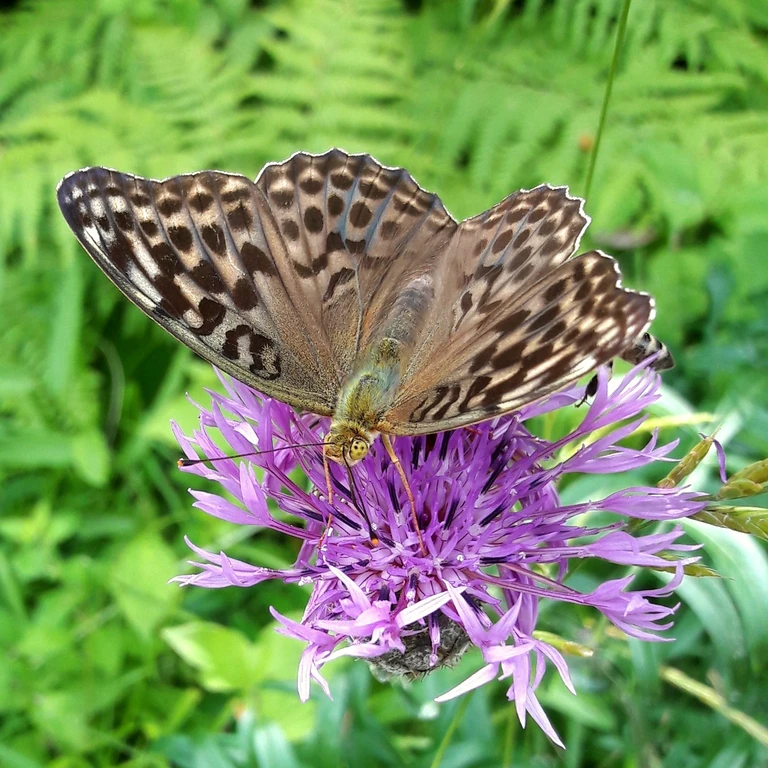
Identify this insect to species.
Argynnis paphia
